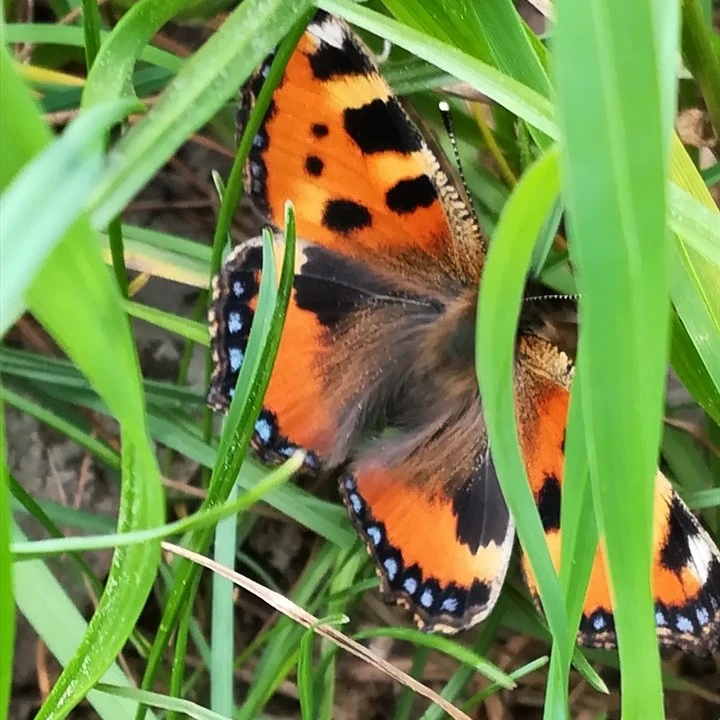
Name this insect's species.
Aglais urticae
